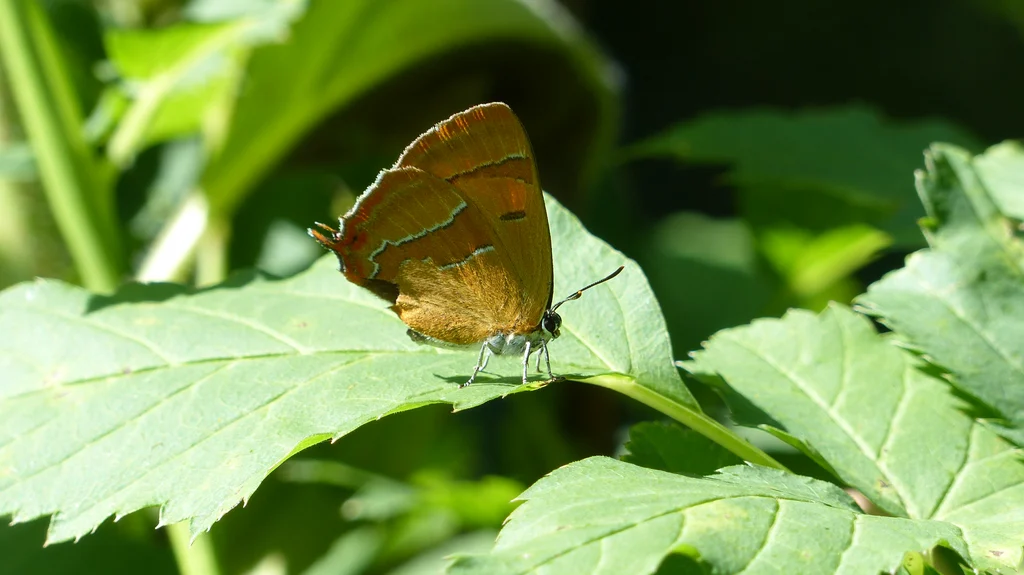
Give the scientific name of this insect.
Thecla betulae
